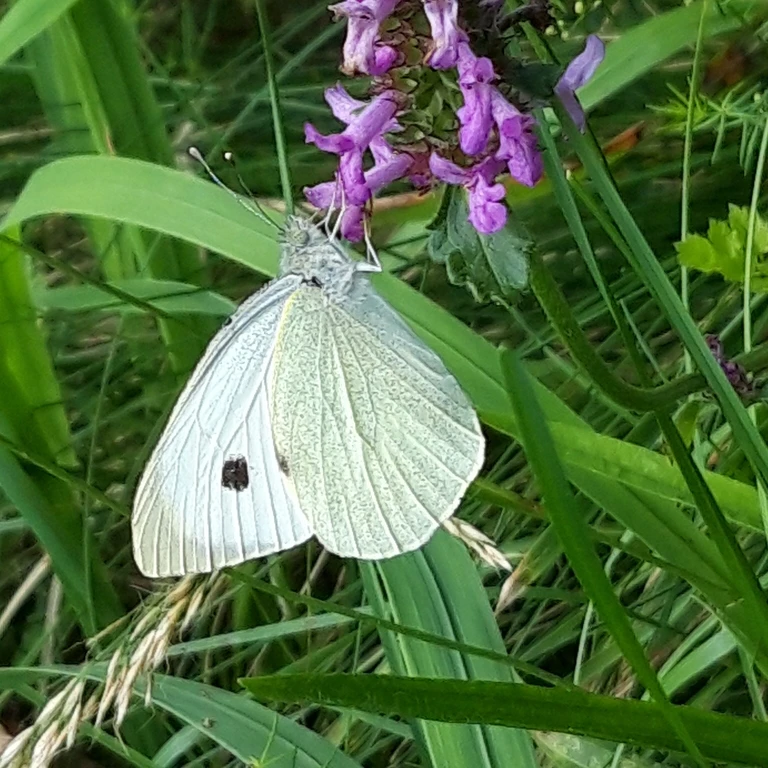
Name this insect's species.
Pieris brassicae
